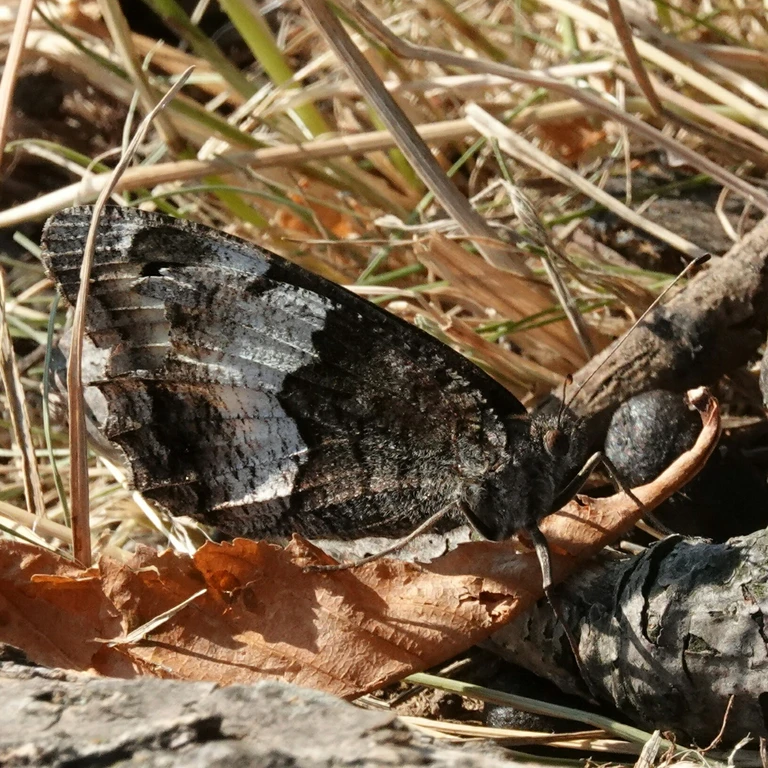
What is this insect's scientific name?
Hipparchia alcyone
